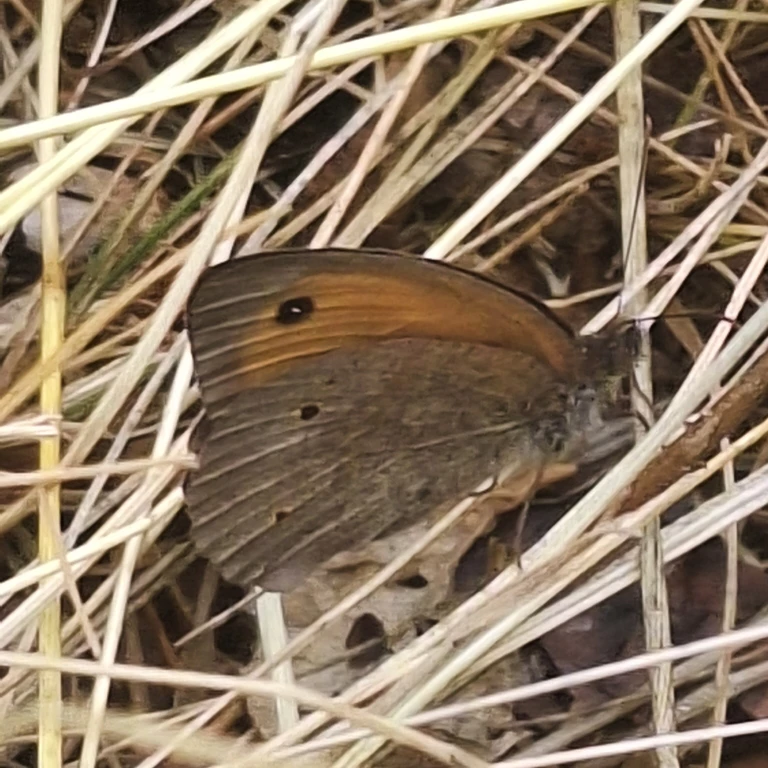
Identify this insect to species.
Maniola jurtina
